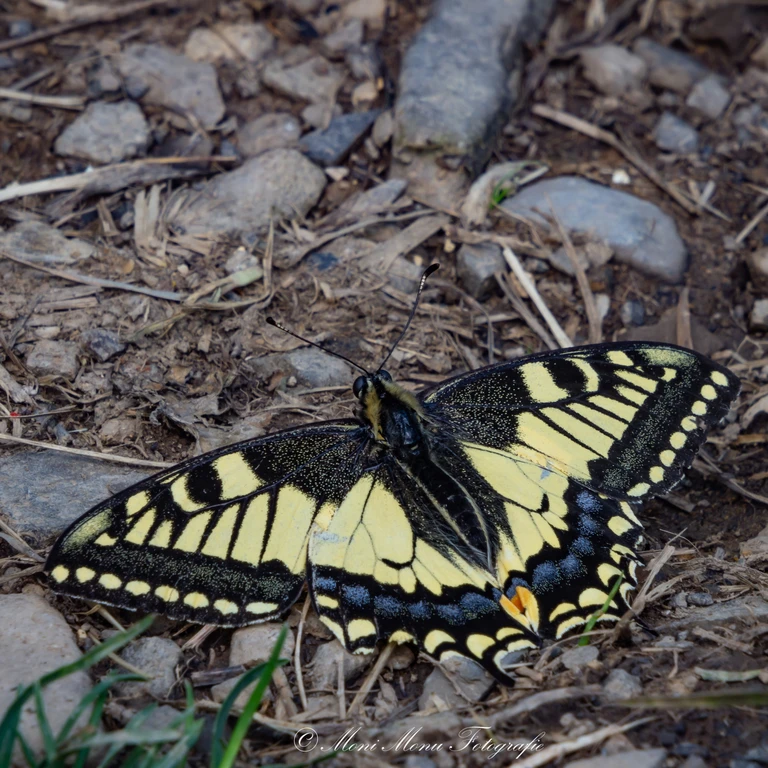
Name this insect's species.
Papilio machaon
